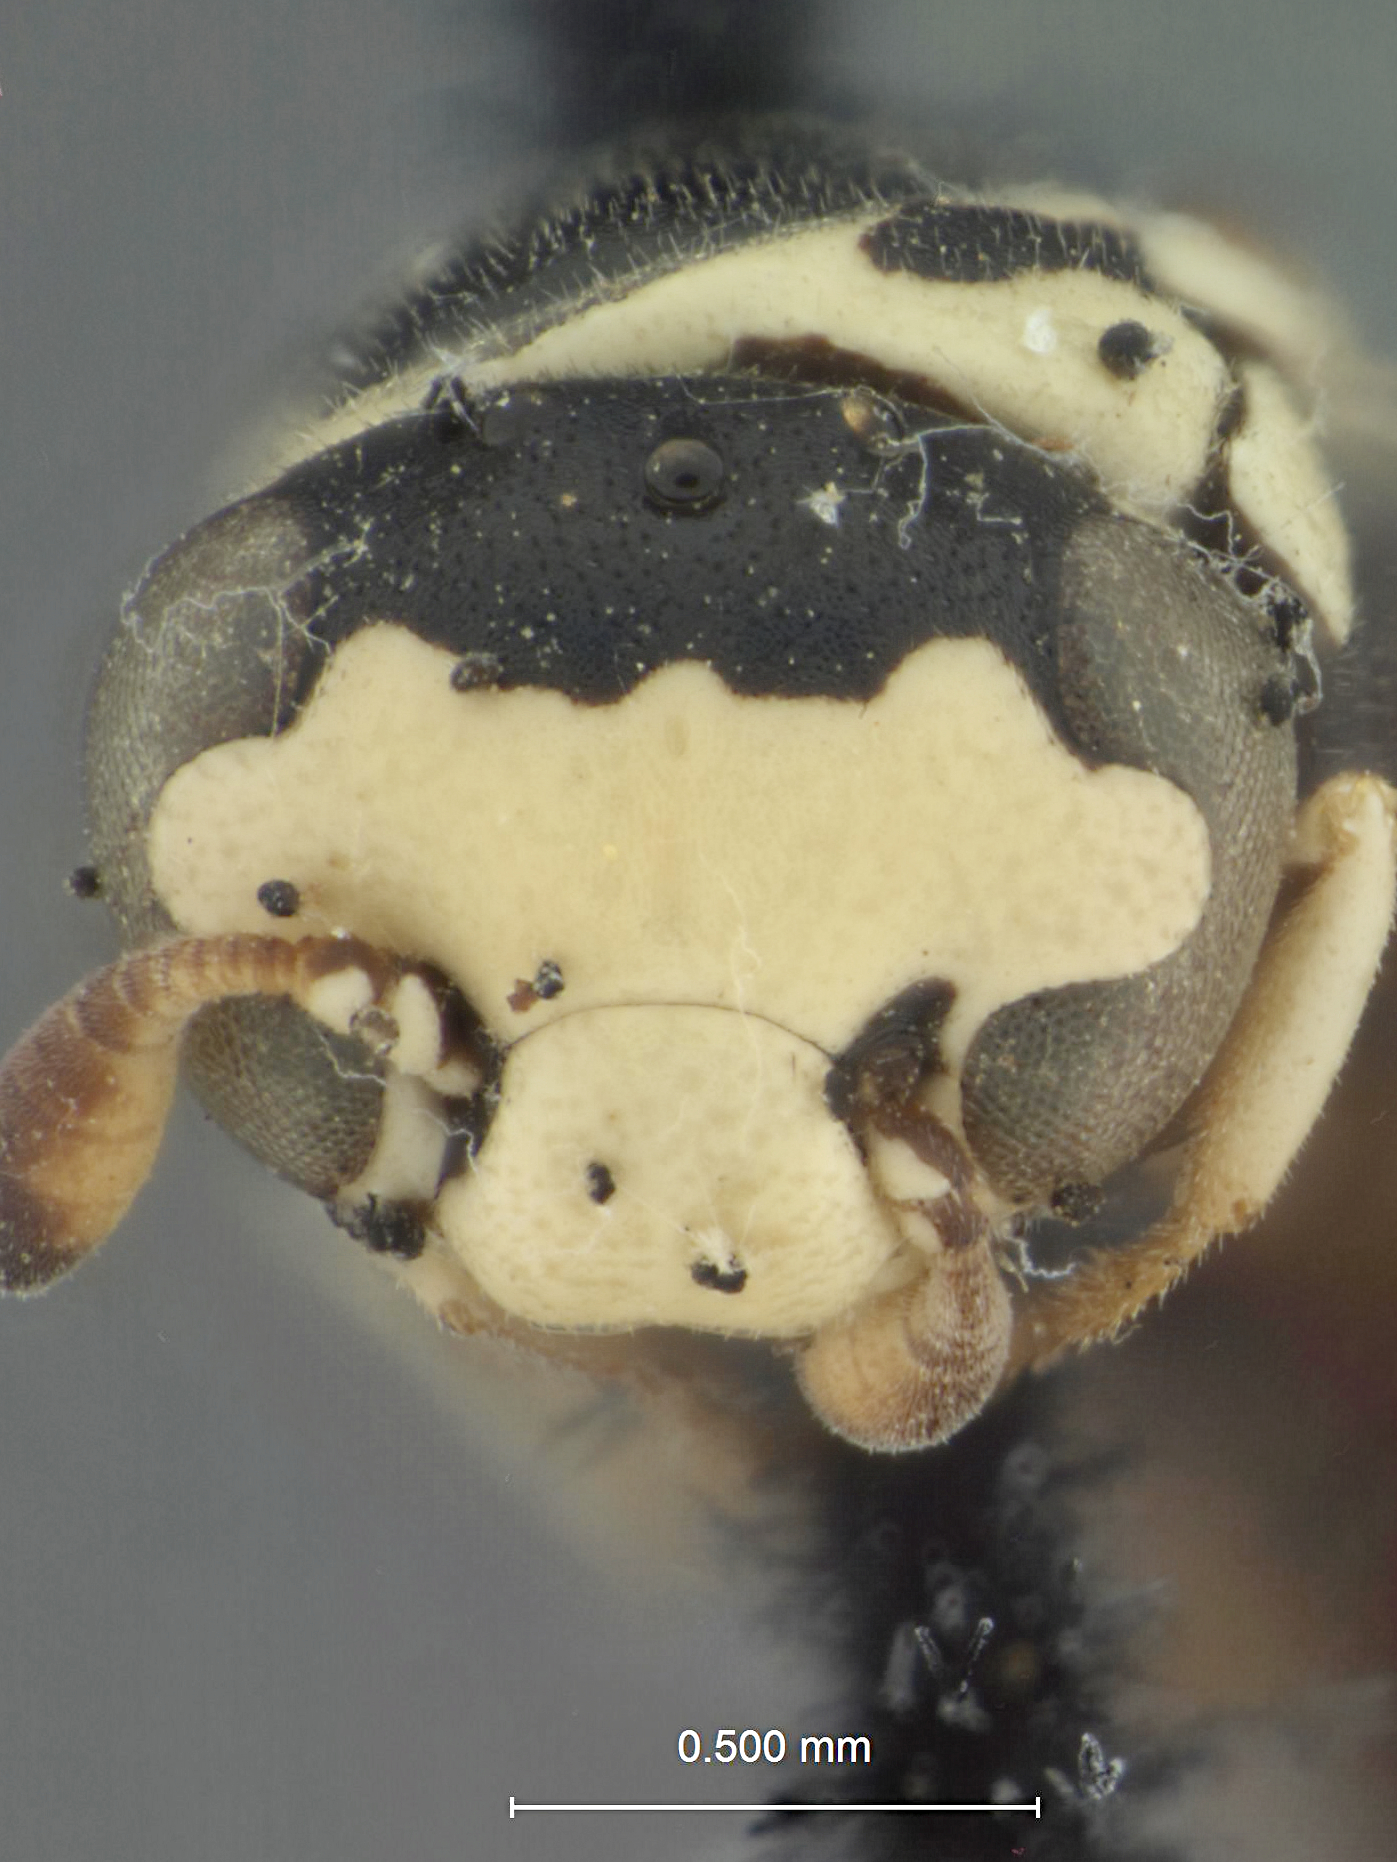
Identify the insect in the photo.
Quartinioides phoebe
